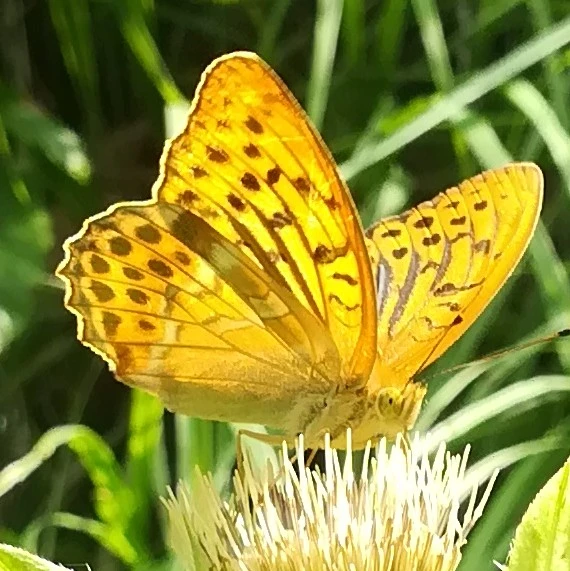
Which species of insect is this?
Argynnis paphia
